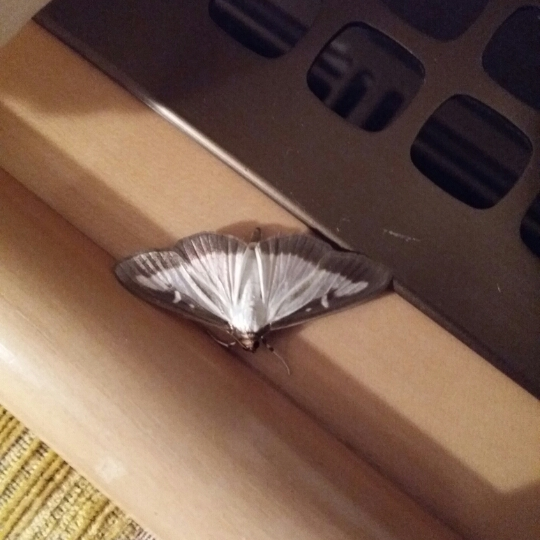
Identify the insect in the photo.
Cydalima perspectalis
